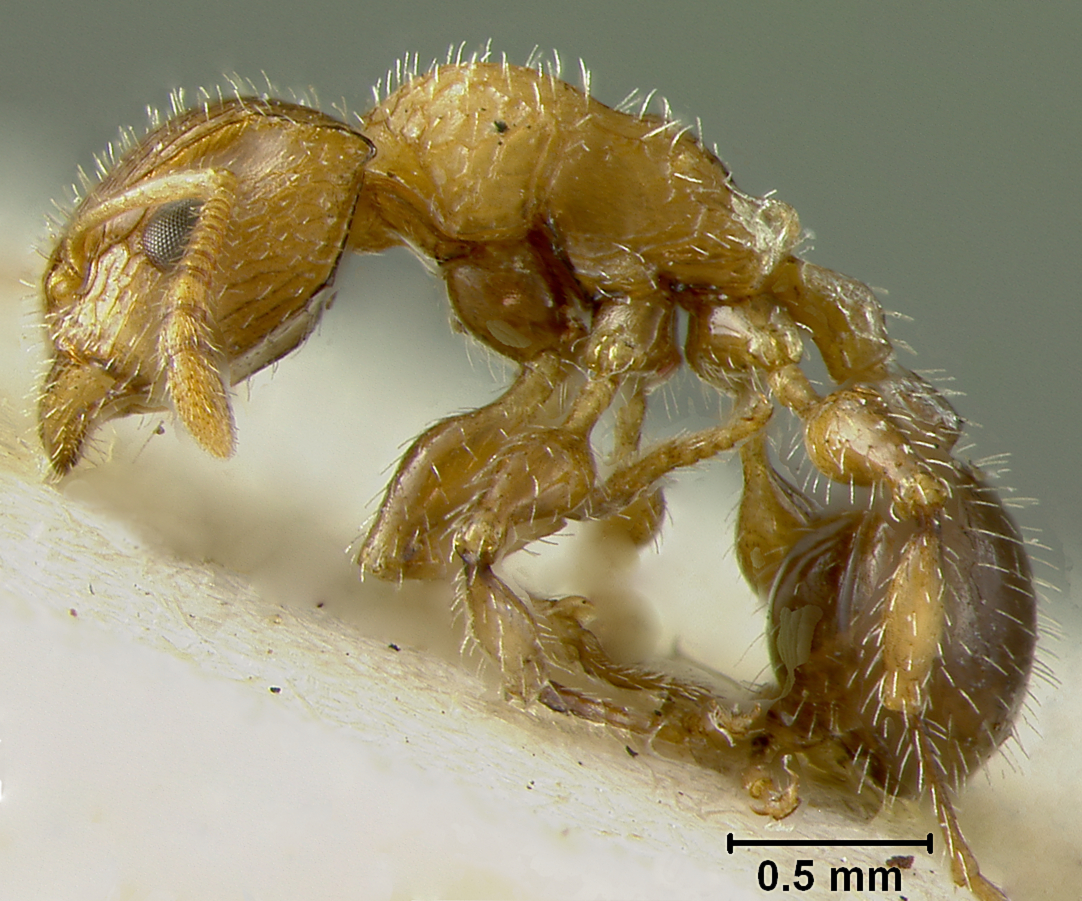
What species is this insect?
Dilobocondyla cataulacoidea
